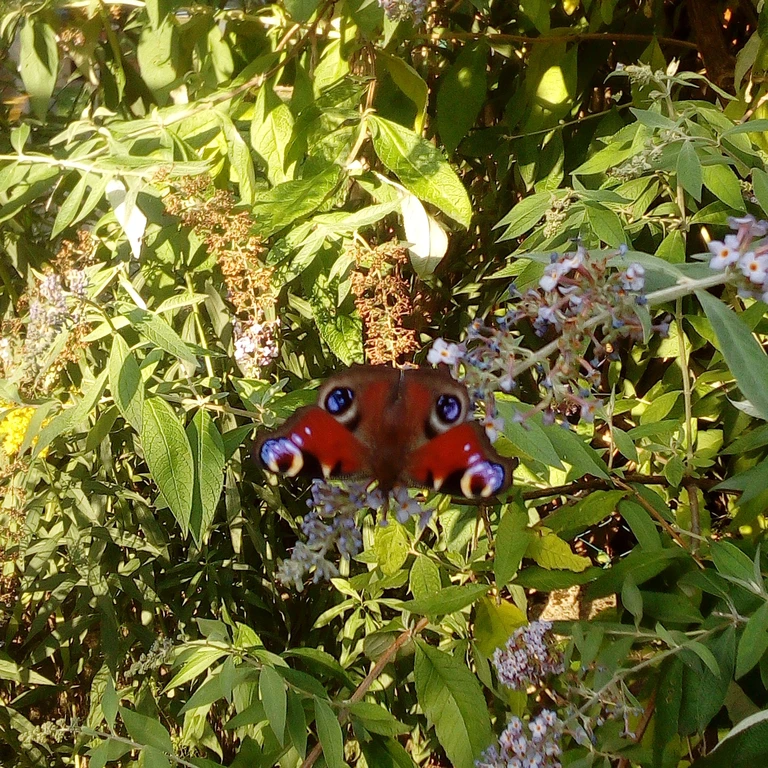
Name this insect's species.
Aglais io
